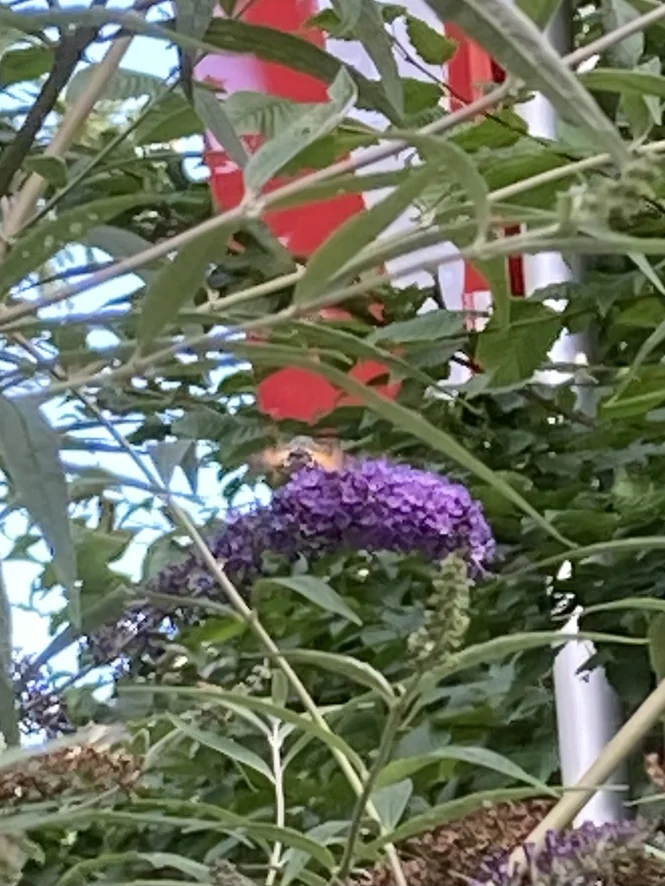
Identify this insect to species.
Macroglossum stellatarum
